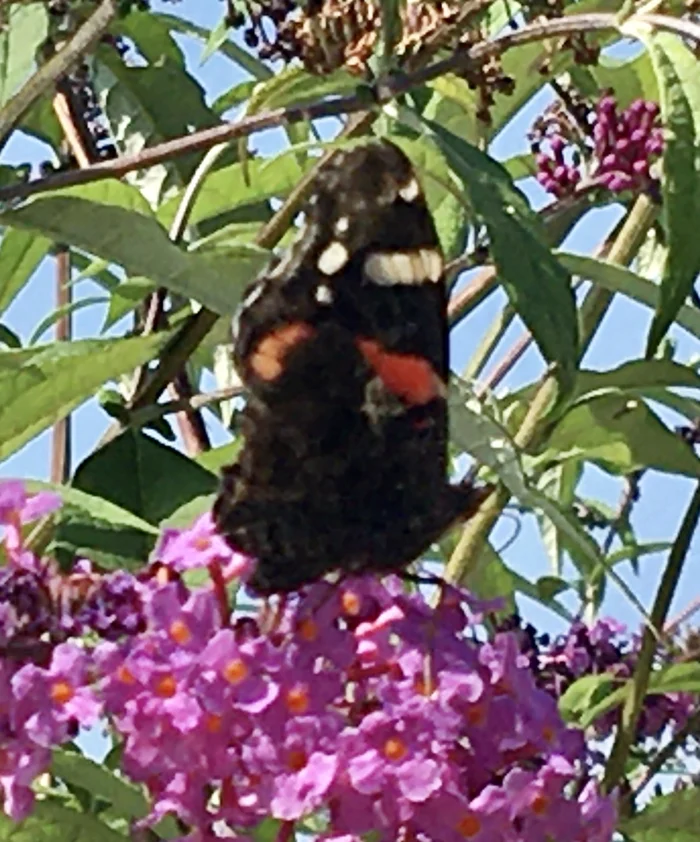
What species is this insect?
Vanessa atalanta
